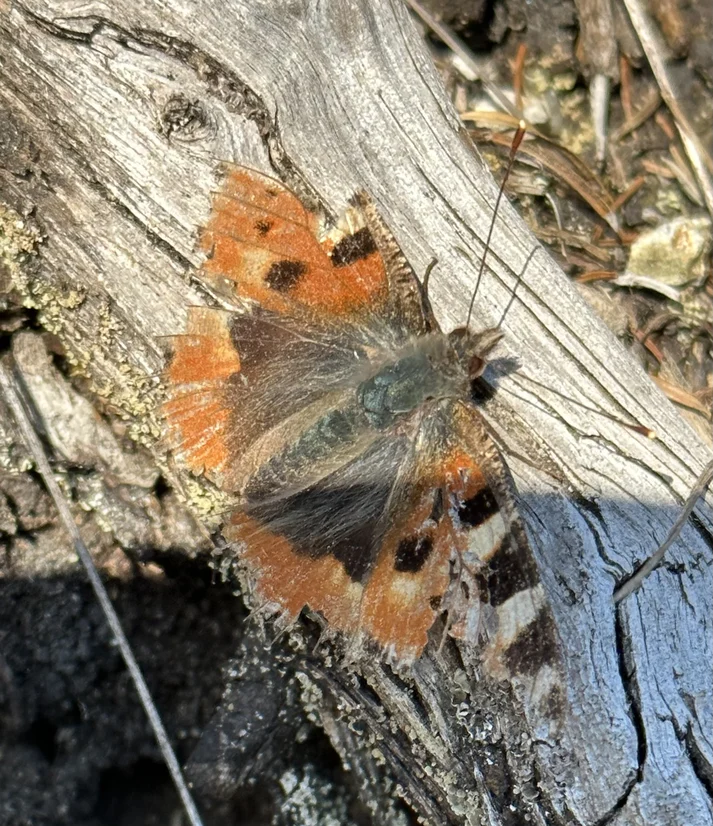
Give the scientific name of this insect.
Aglais urticae
